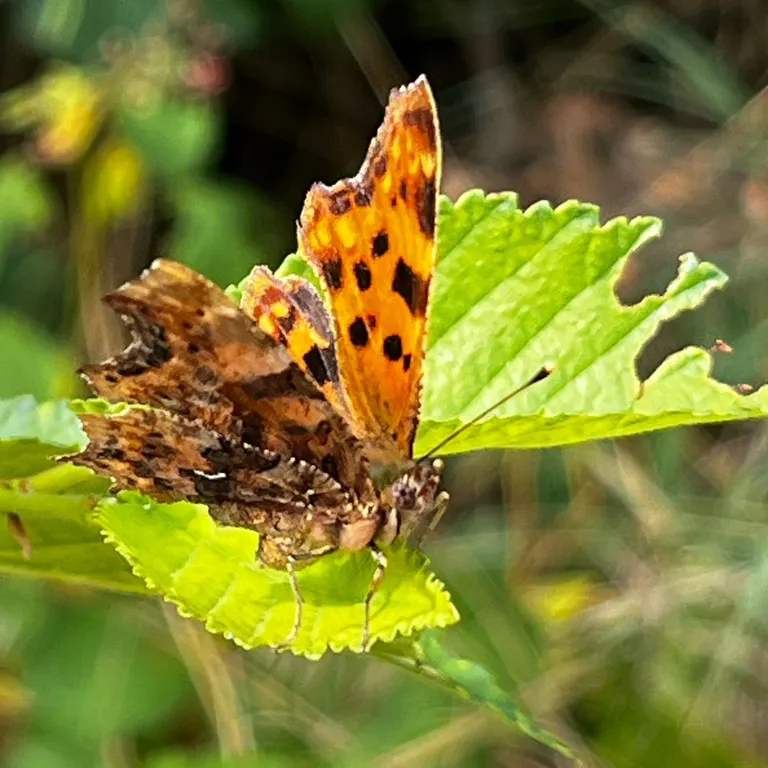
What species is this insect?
Polygonia c-album
